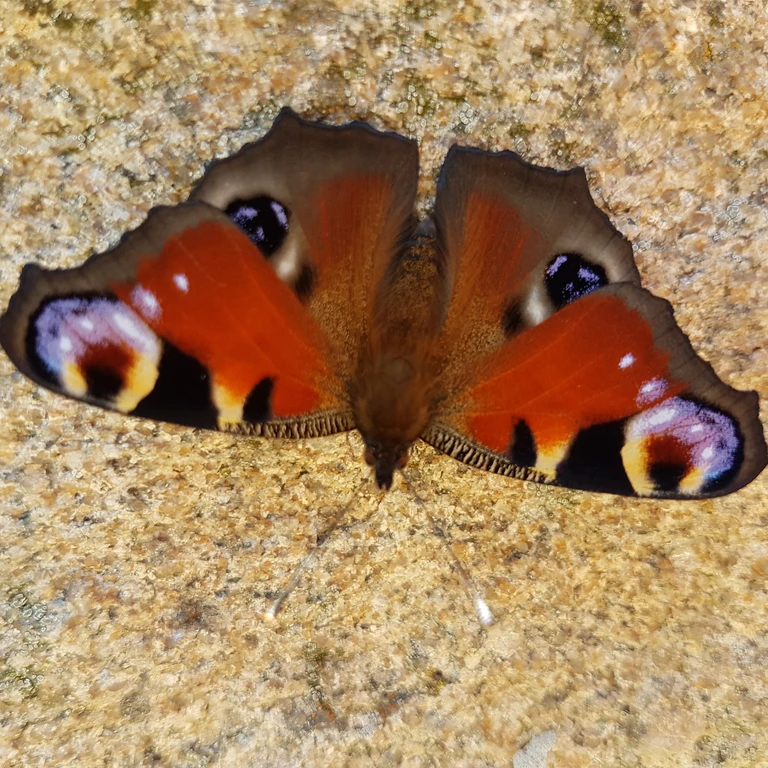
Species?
Aglais io
